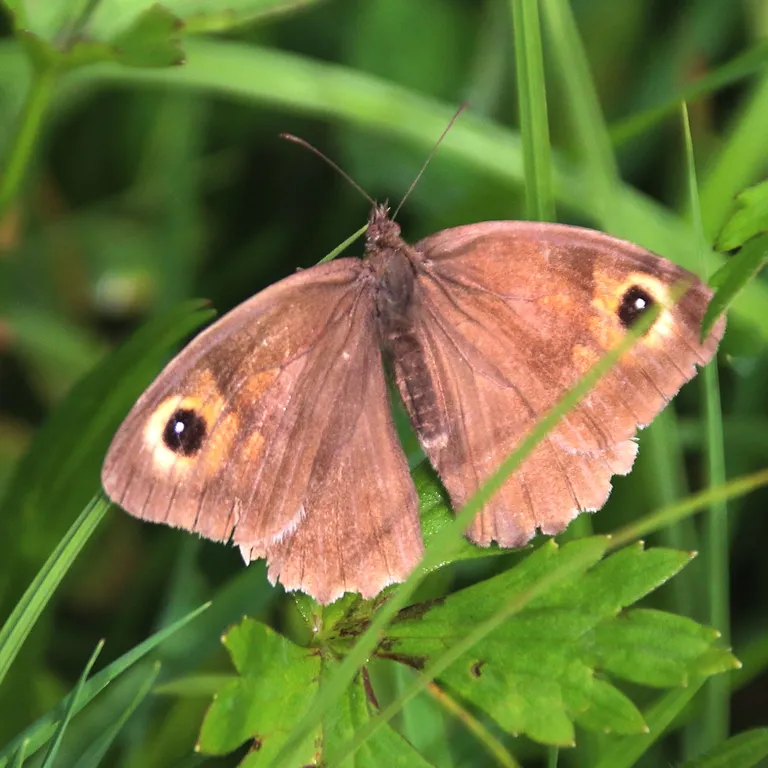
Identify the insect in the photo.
Maniola jurtina
